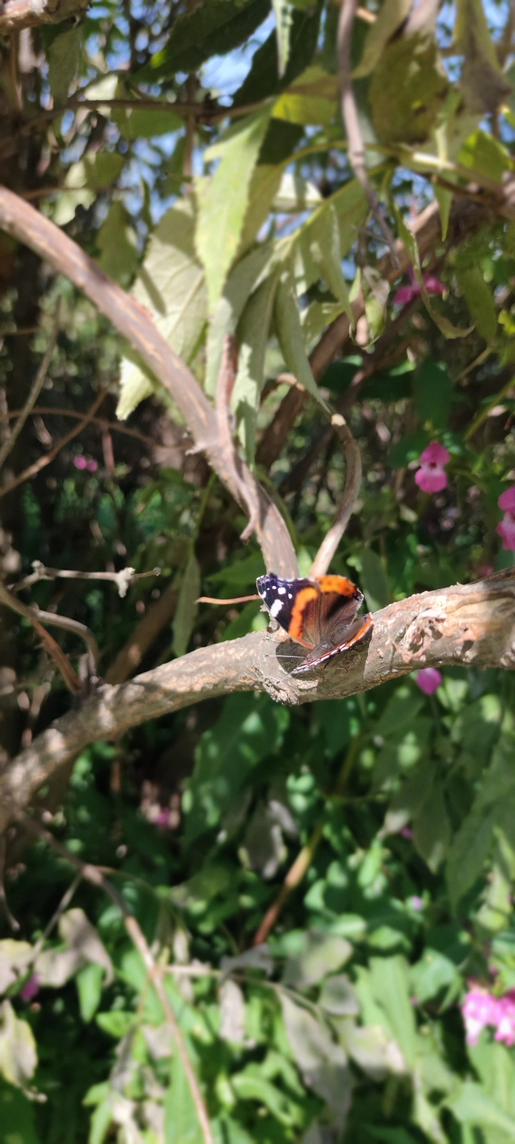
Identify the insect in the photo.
Vanessa atalanta
